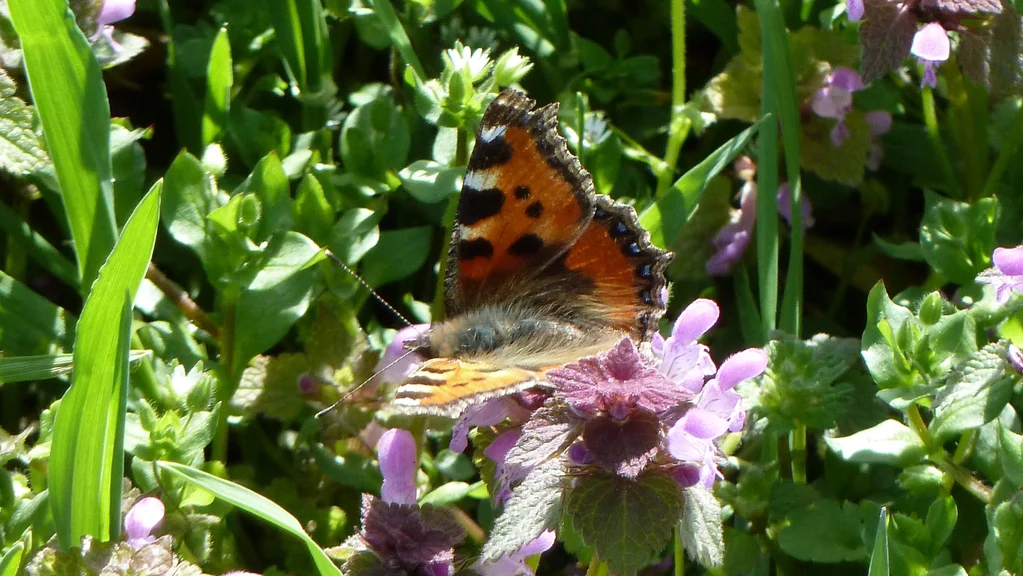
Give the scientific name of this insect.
Aglais urticae
